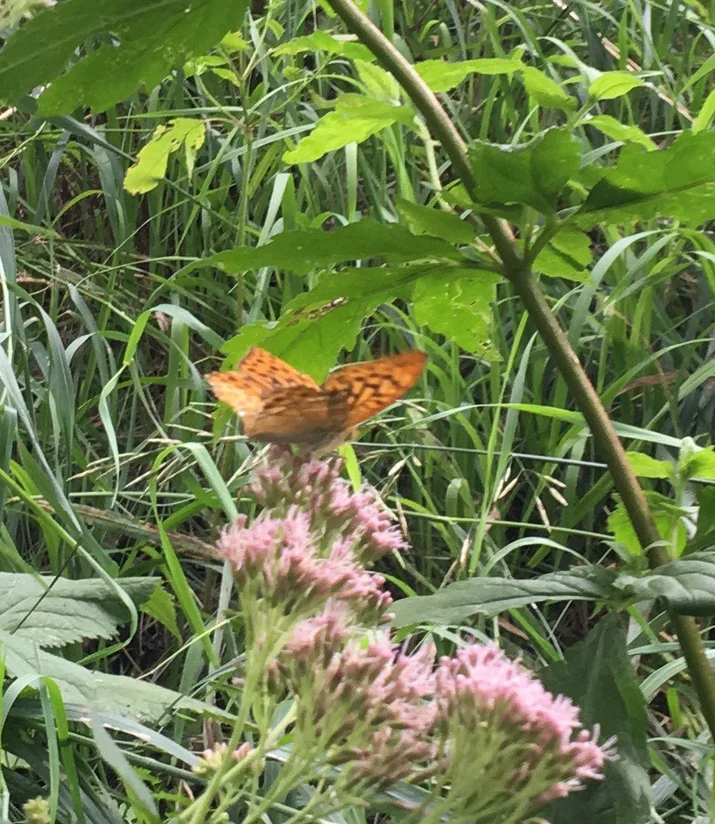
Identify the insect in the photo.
Argynnis paphia
